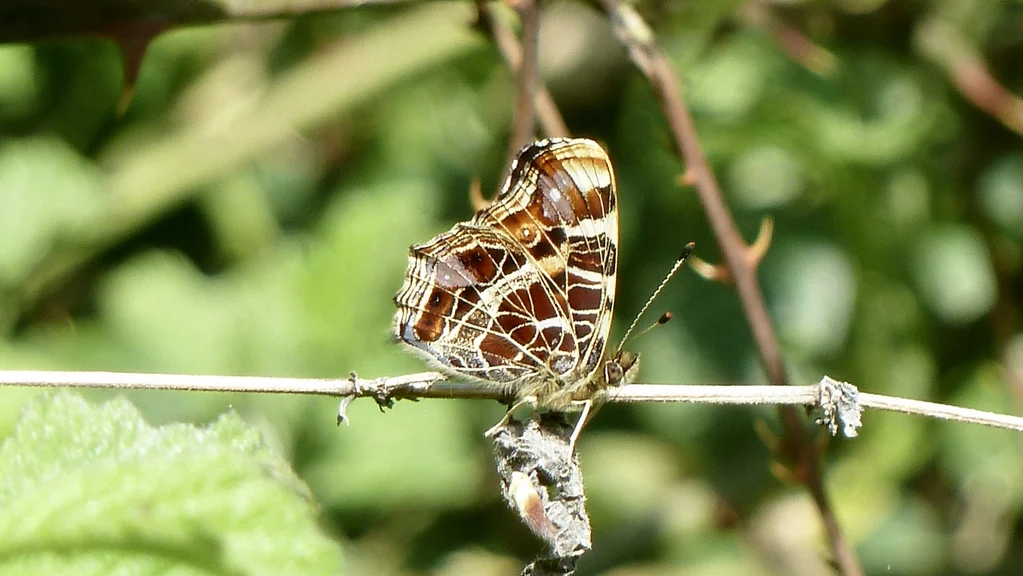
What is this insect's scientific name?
Araschnia levana
